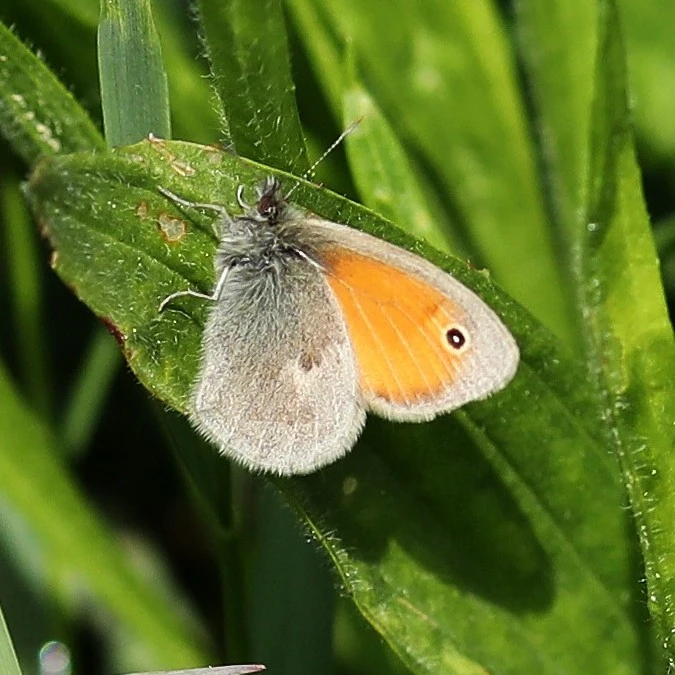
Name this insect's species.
Coenonympha pamphilus
